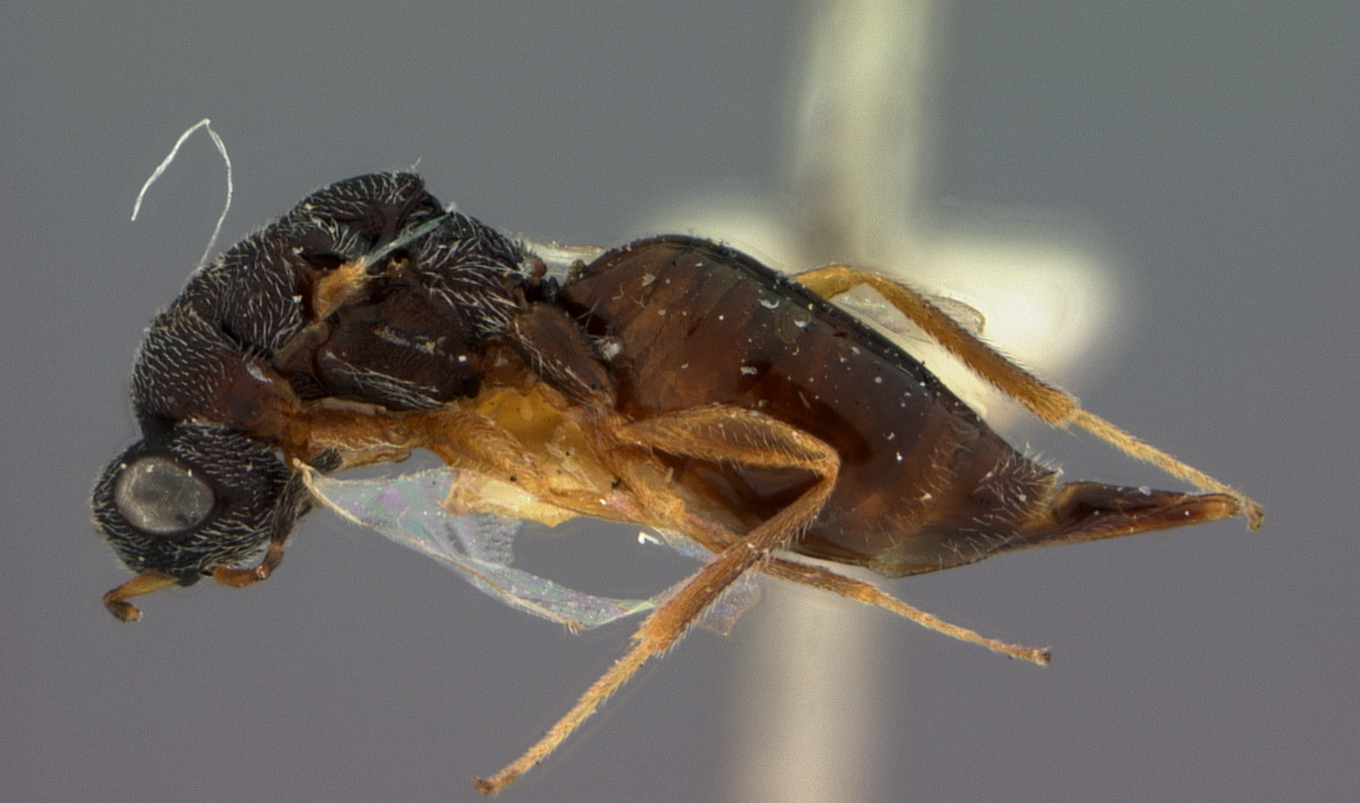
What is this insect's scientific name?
Eurytoma cleri
